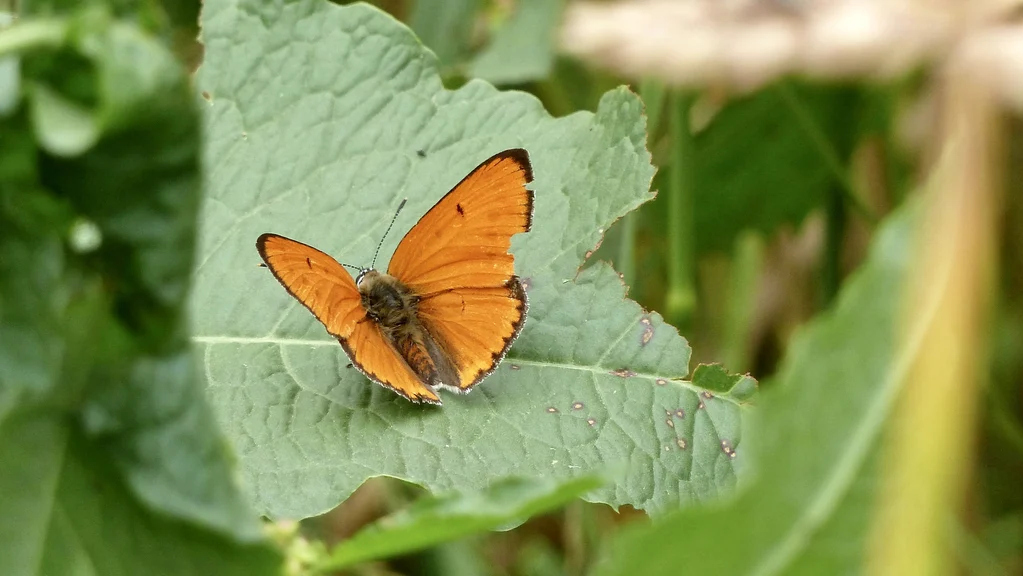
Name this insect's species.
Lycaena dispar
